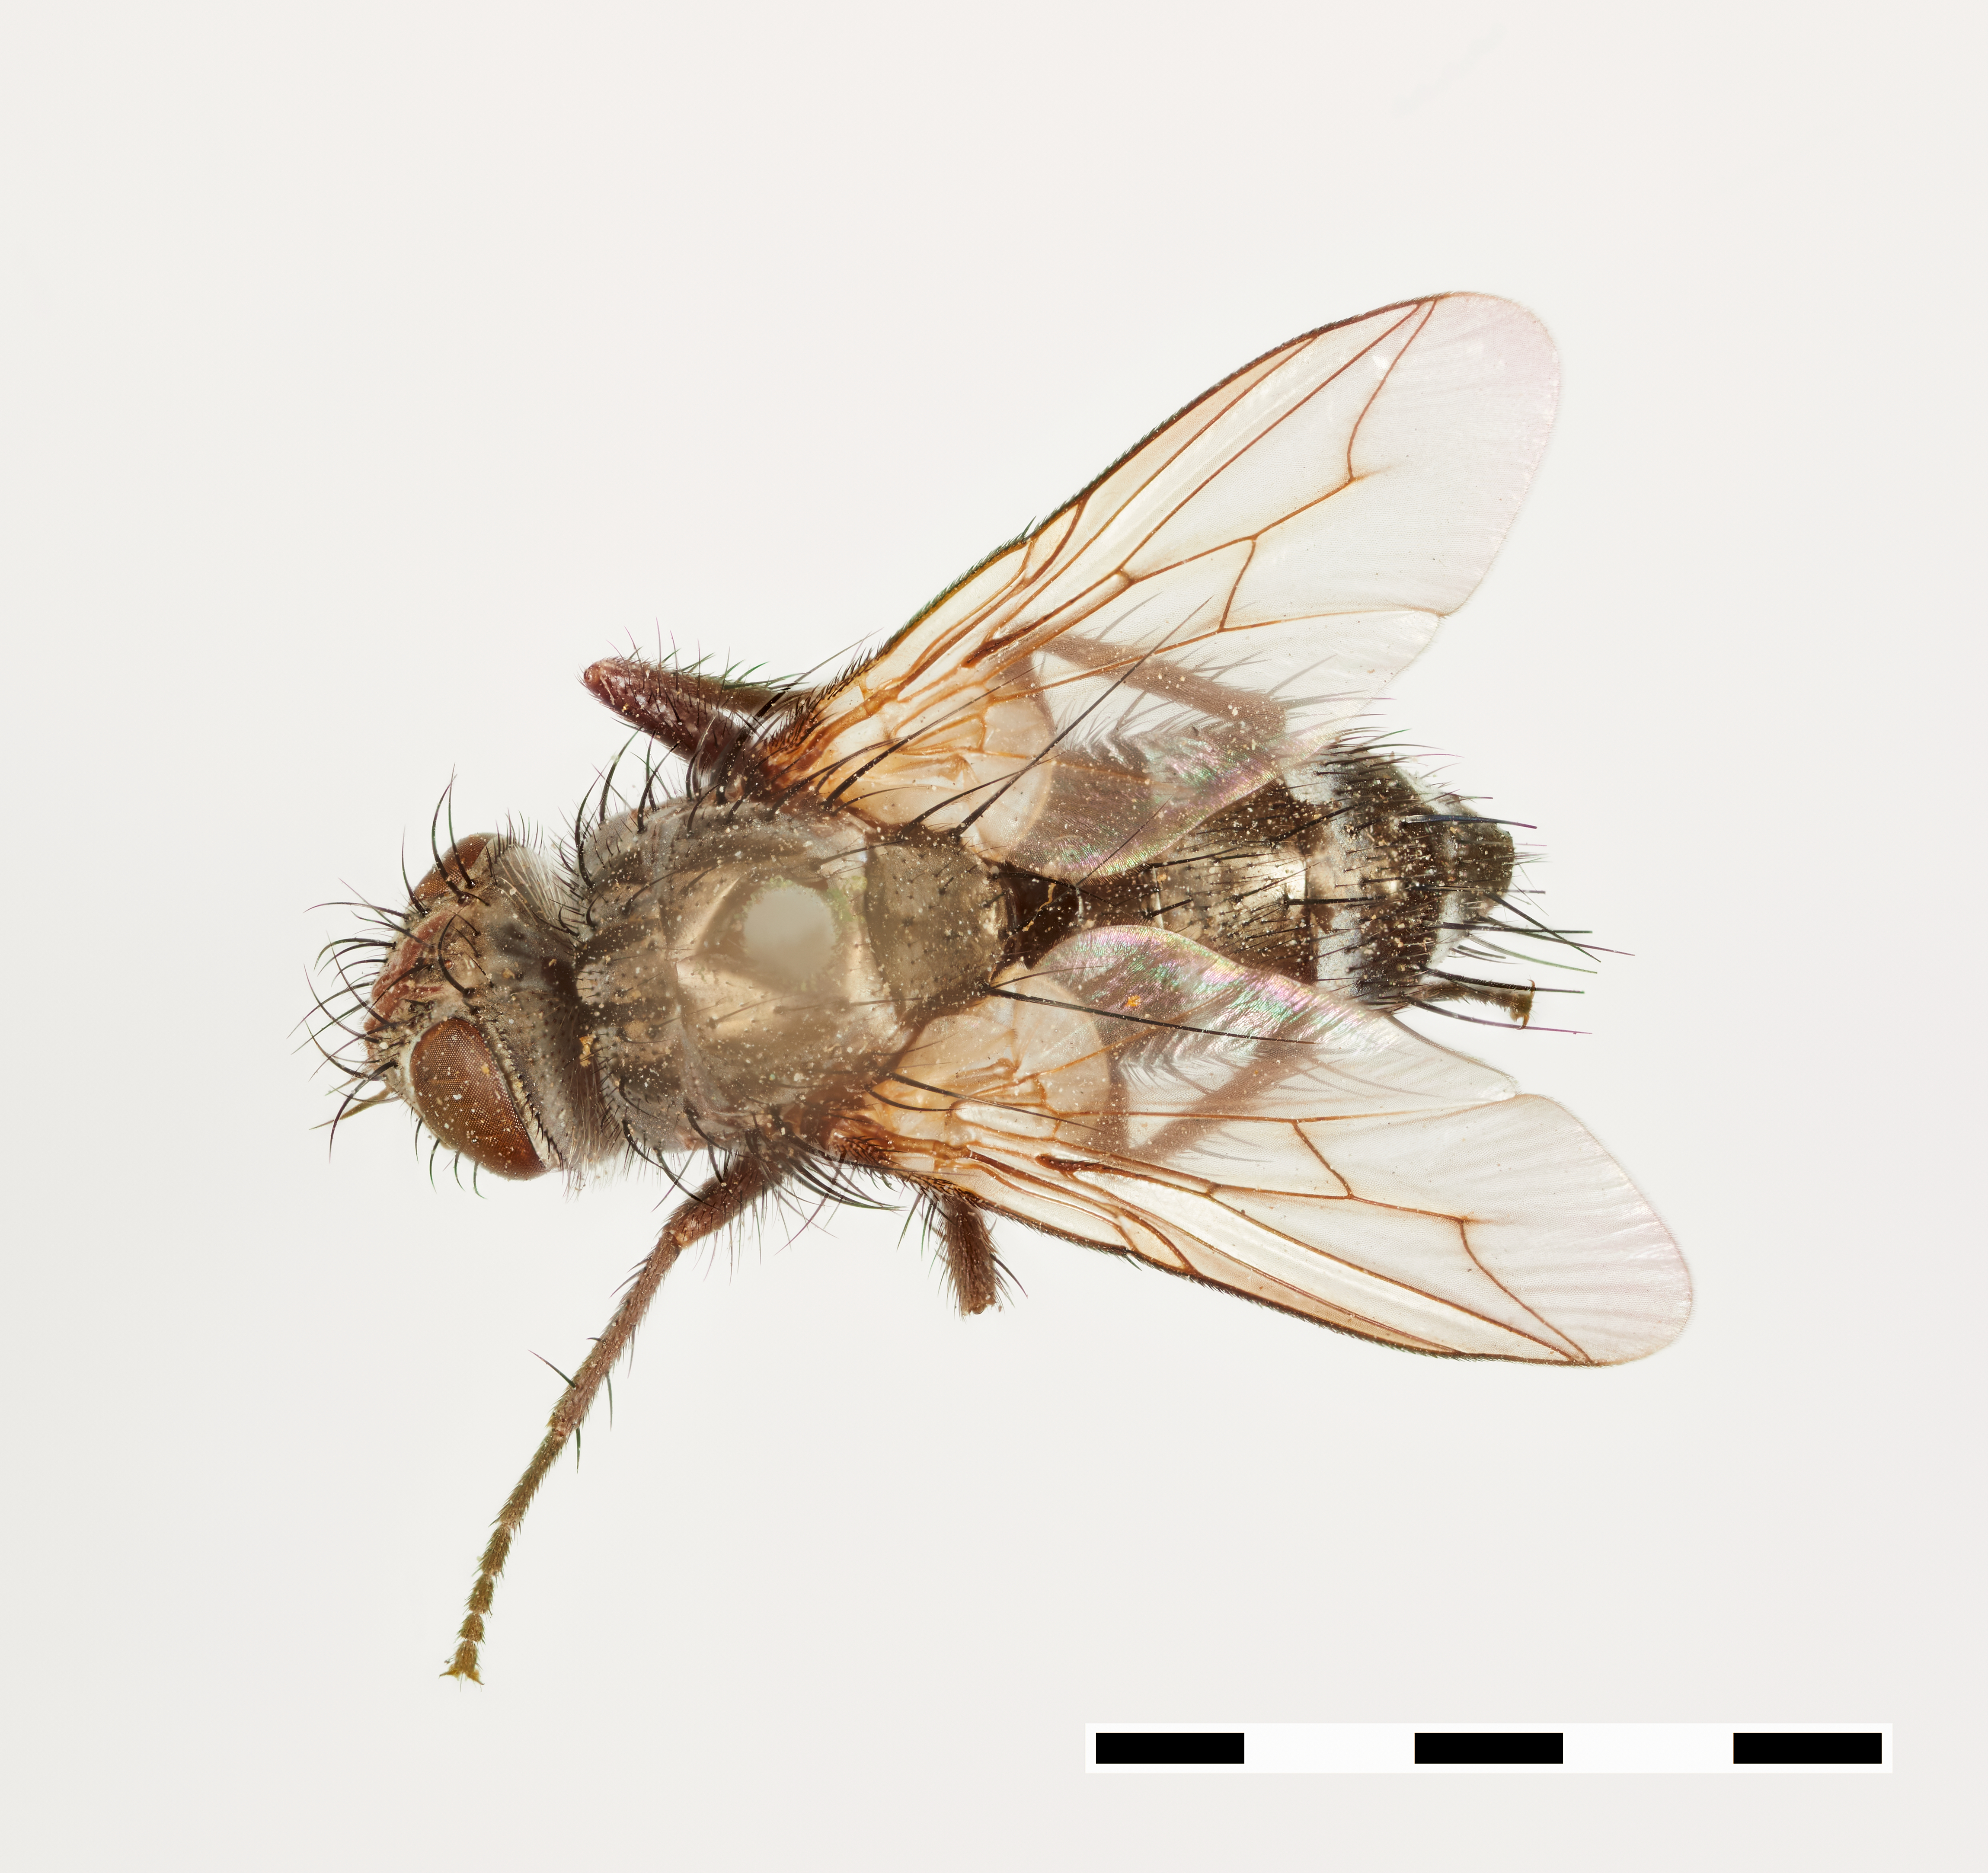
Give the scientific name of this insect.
Paraplagia erucicola
